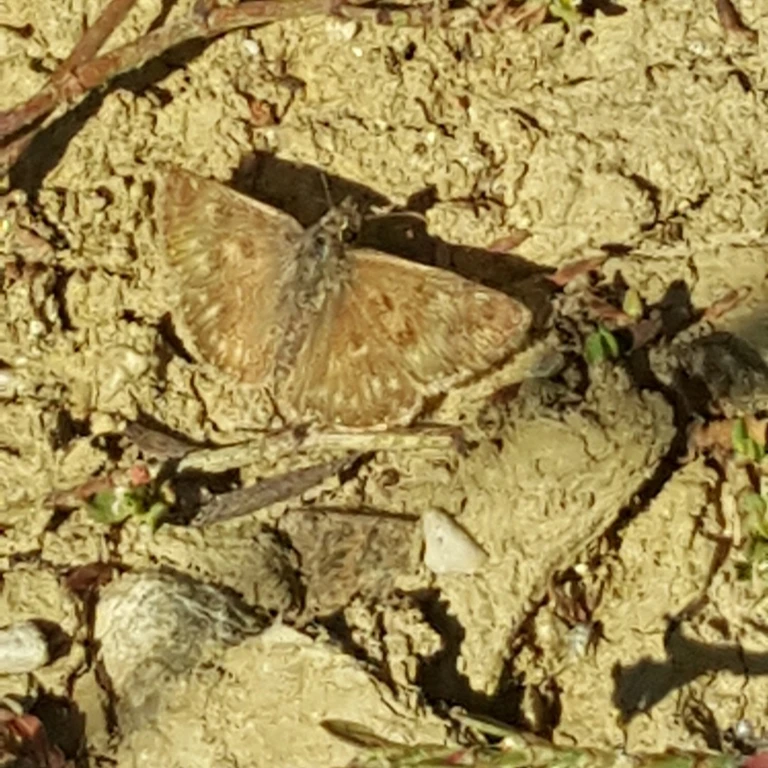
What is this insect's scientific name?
Erynnis tages
